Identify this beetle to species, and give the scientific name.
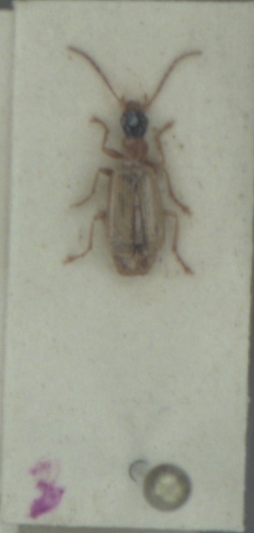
Demetrias atricapillus
